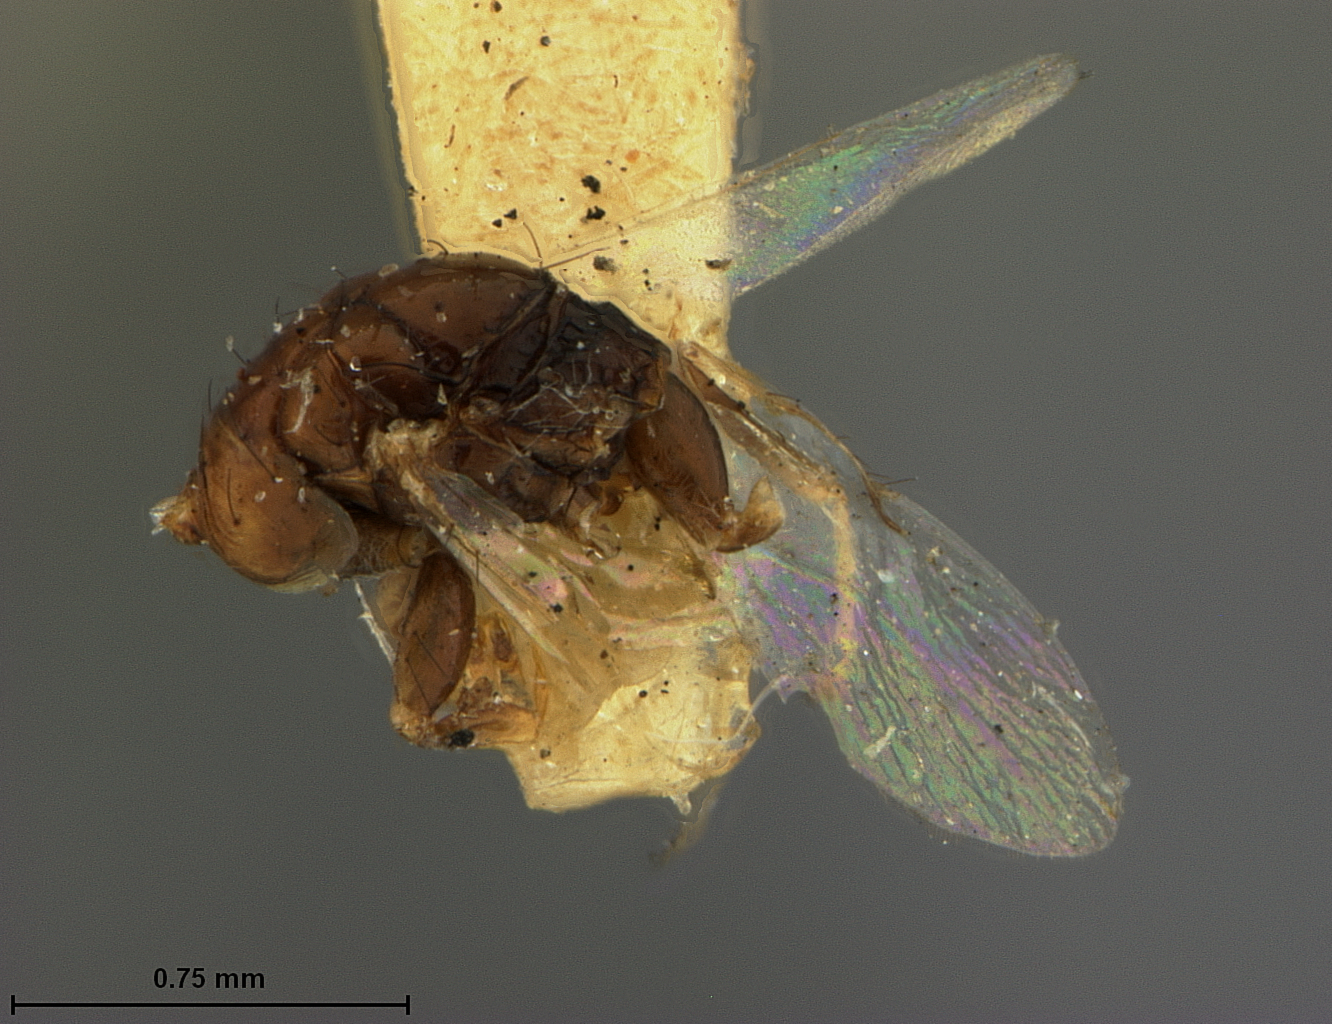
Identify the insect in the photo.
Froggattia polita
